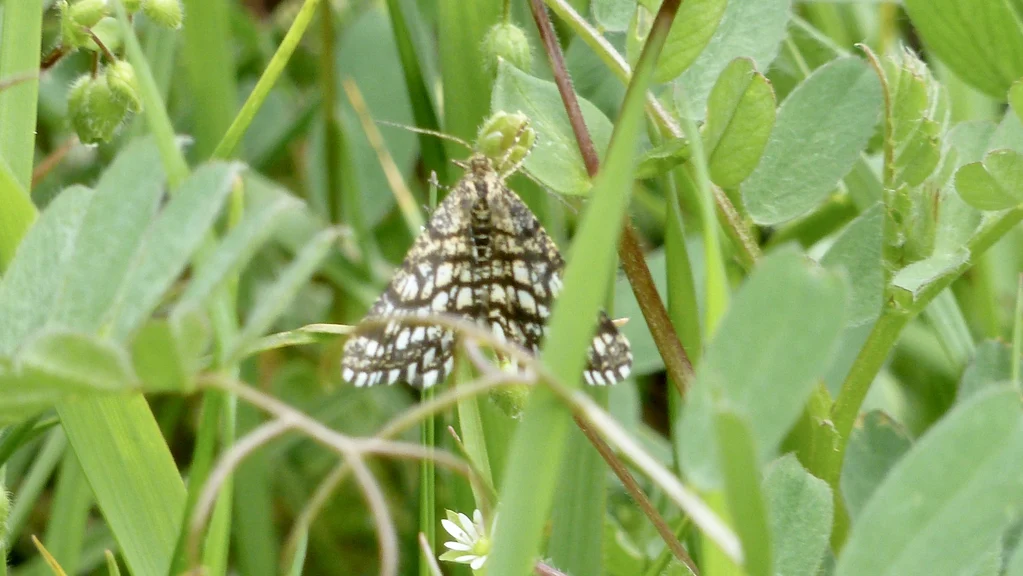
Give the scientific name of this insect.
Chiasmia clathrata
